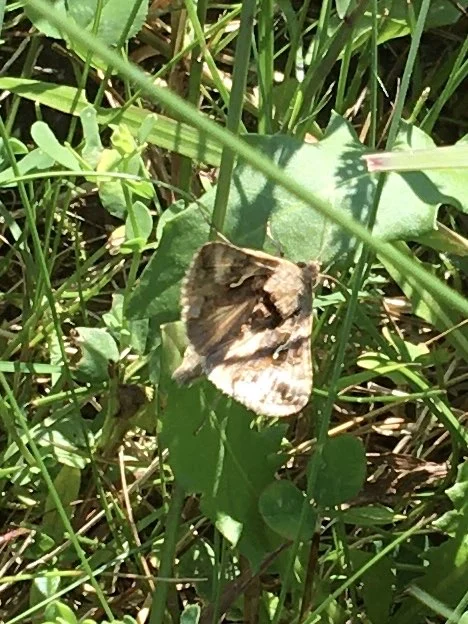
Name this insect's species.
Autographa gamma
